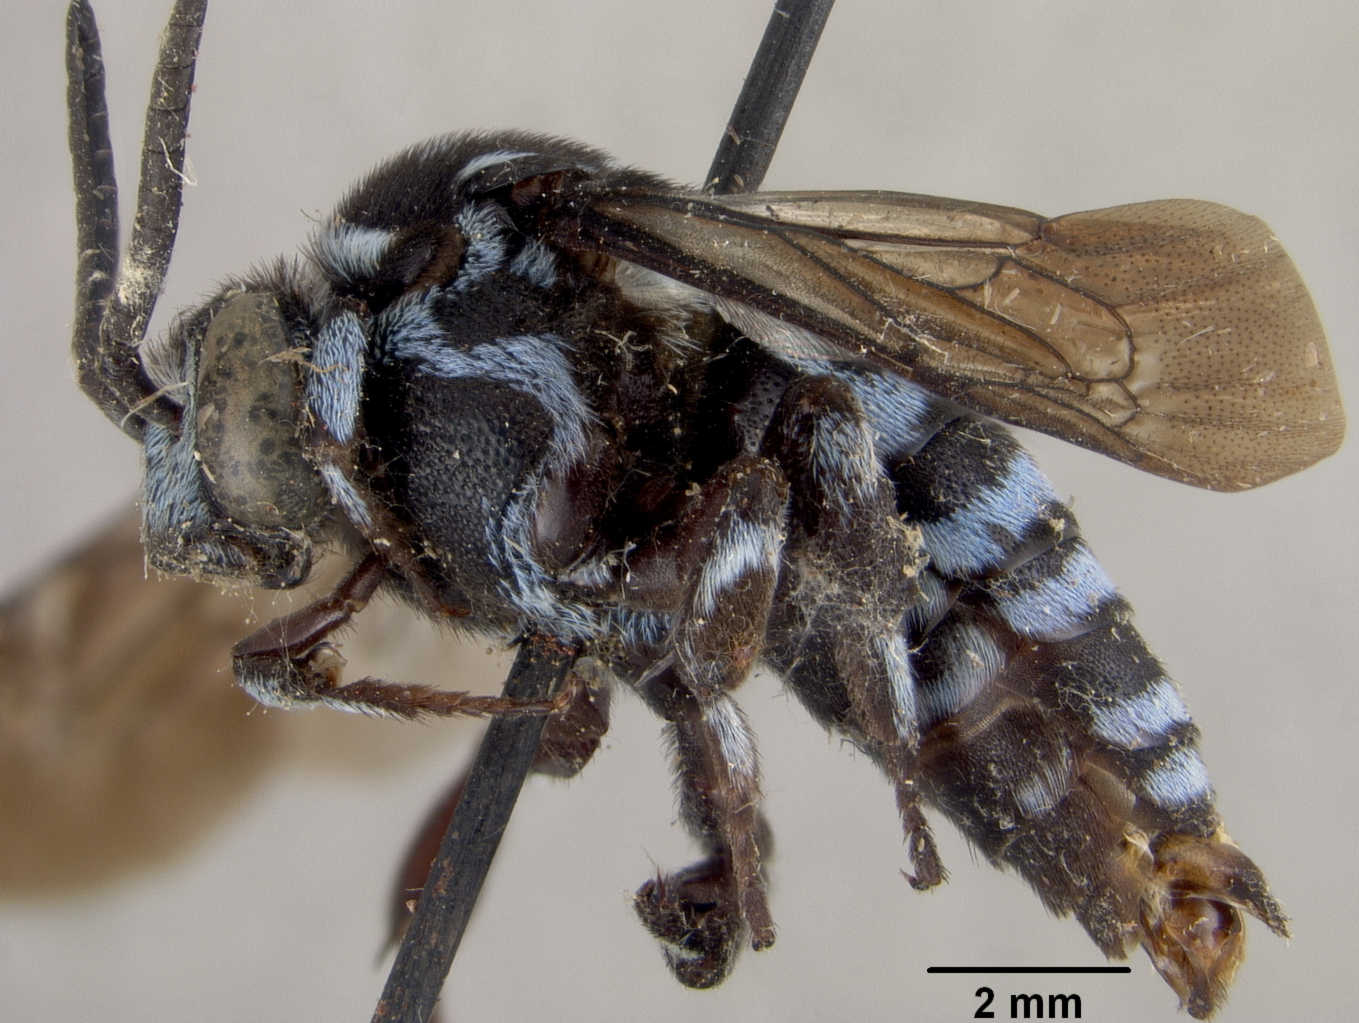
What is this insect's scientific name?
Thyreus abdominalis
